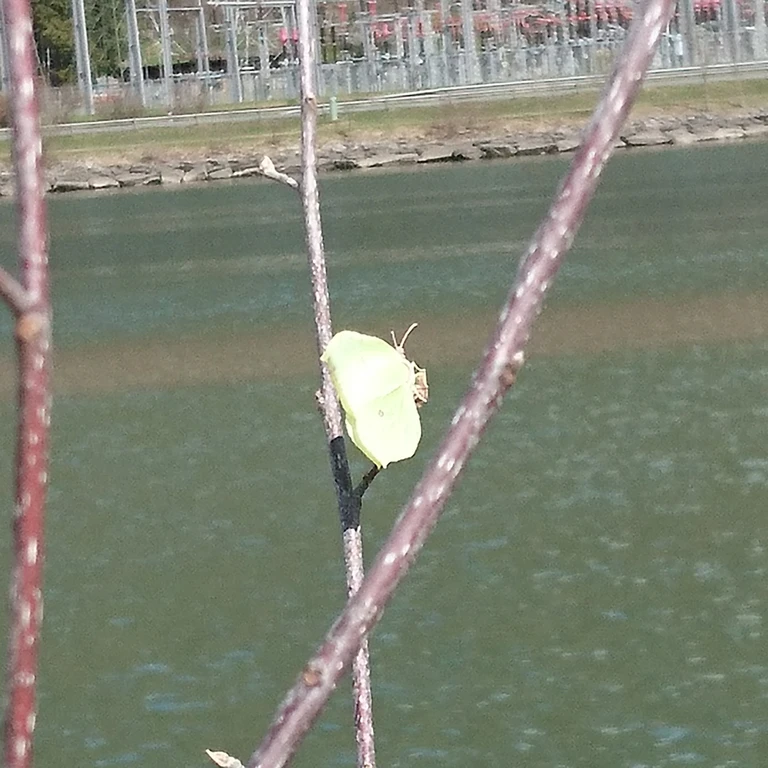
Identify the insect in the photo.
Gonepteryx rhamni
